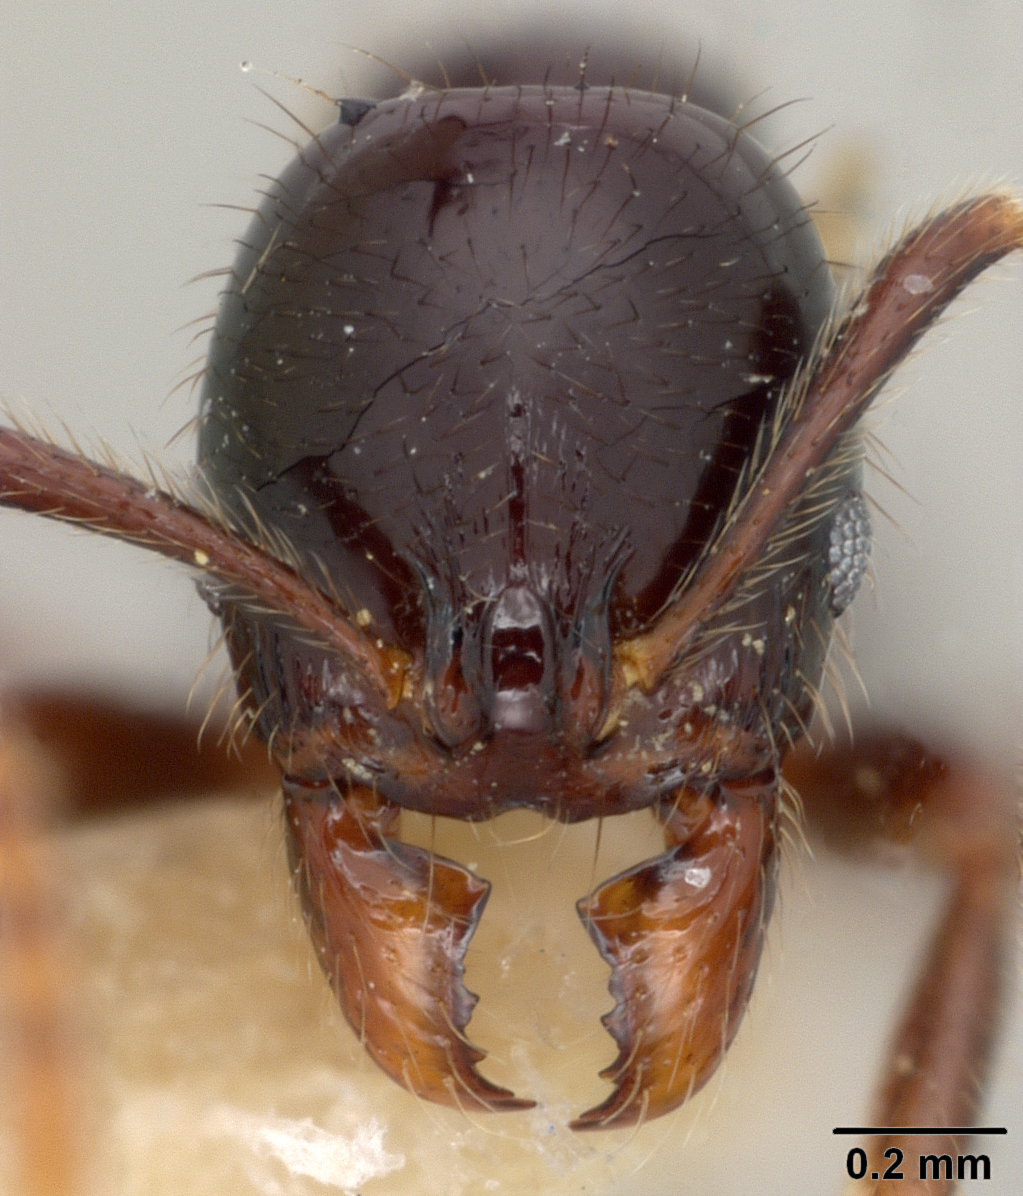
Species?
Stenamma expolitum
